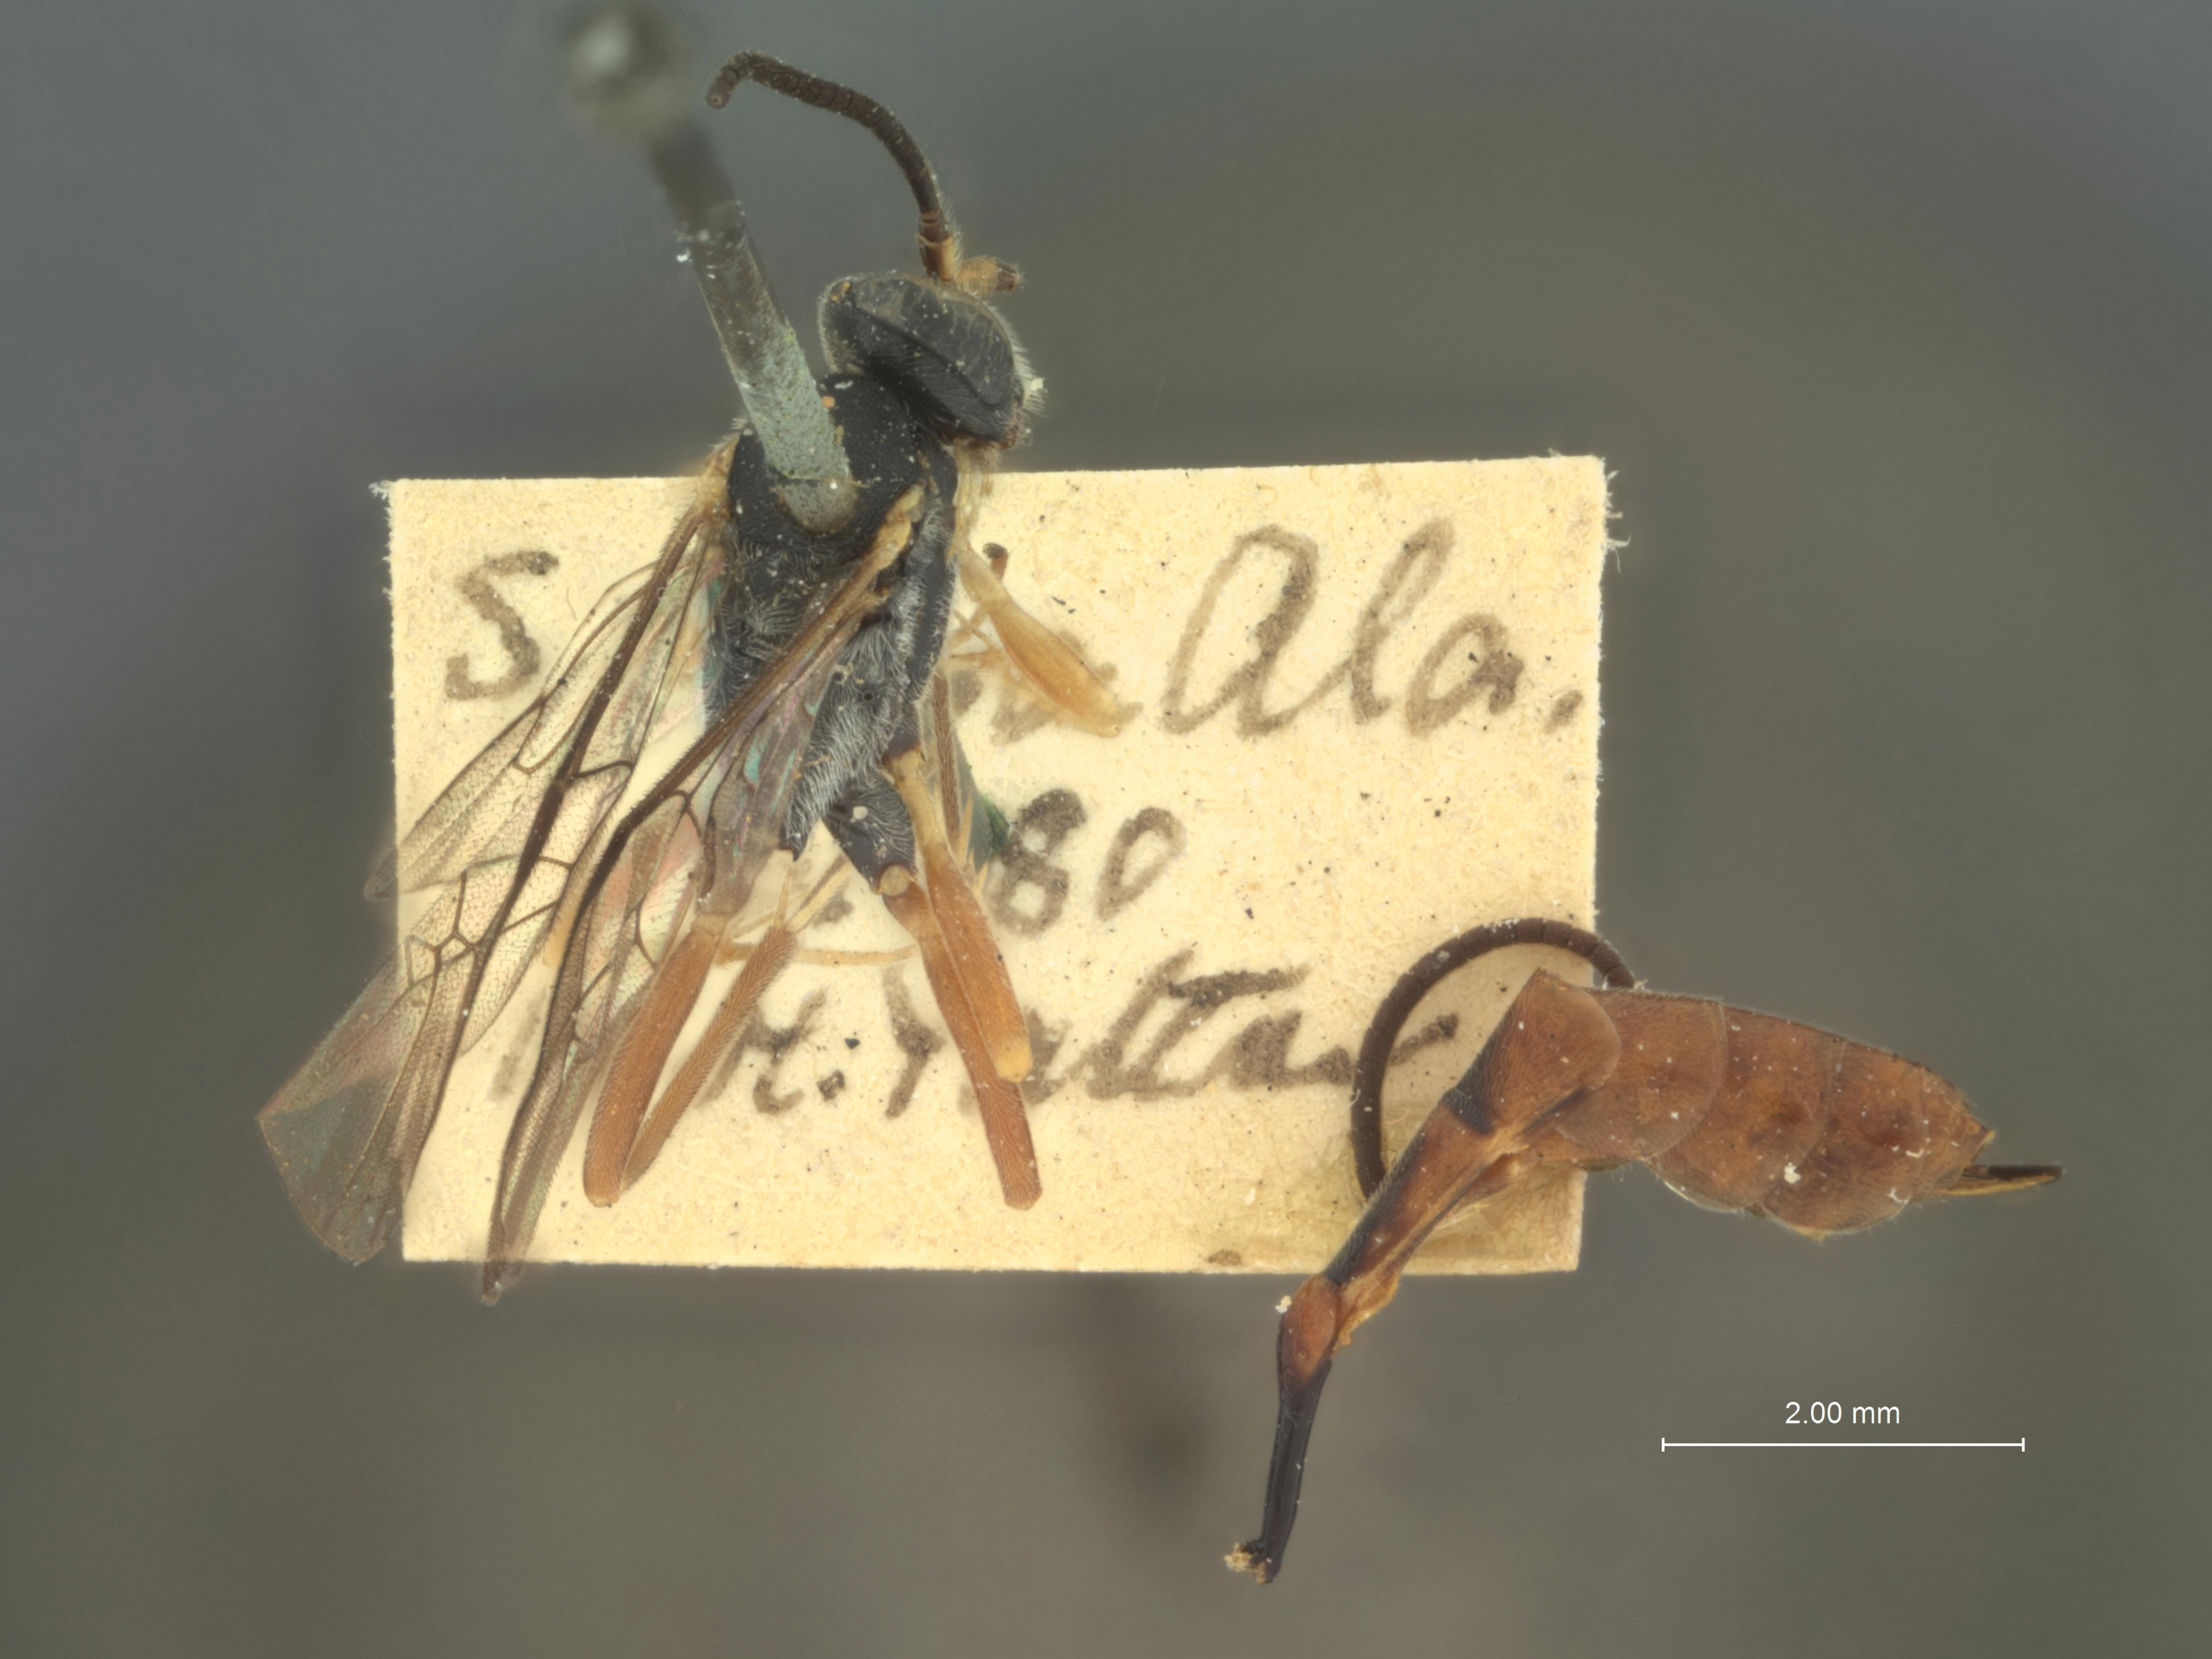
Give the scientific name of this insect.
Limneria erythrogaster
